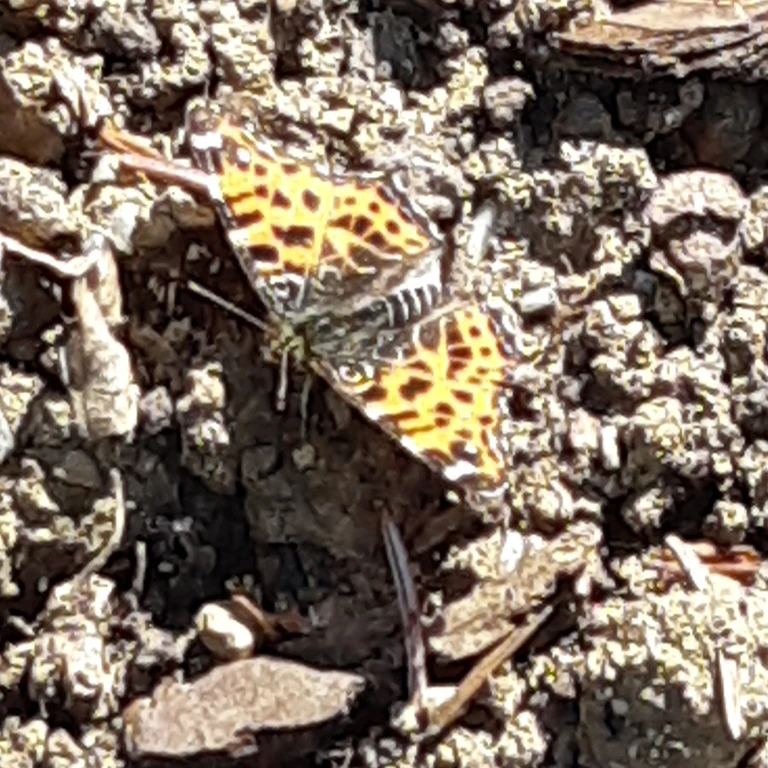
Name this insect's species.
Araschnia levana
